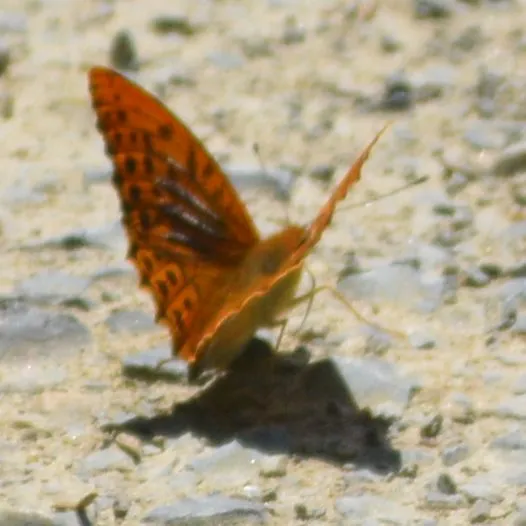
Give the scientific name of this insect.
Argynnis paphia
